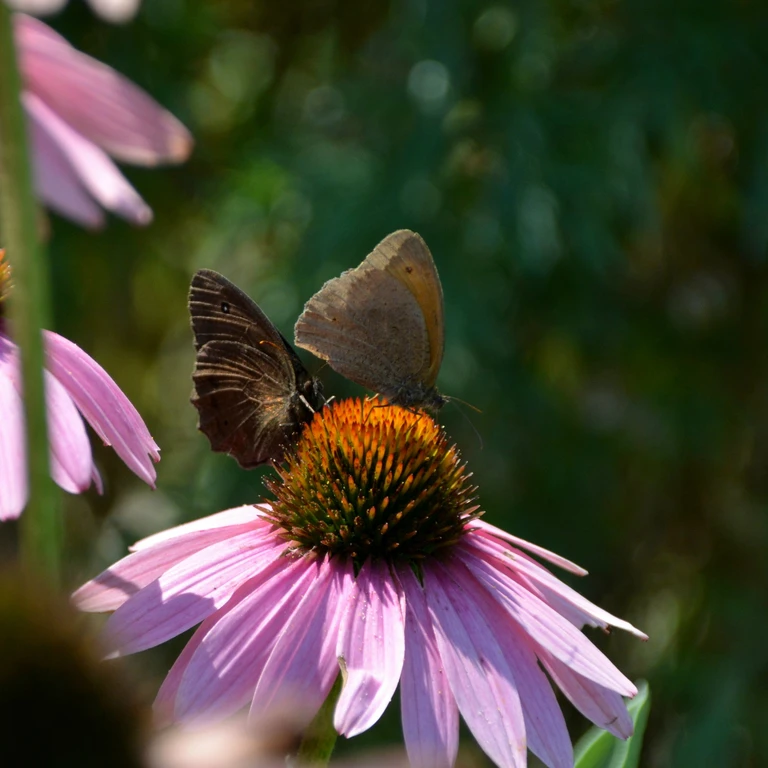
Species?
Maniola jurtina
